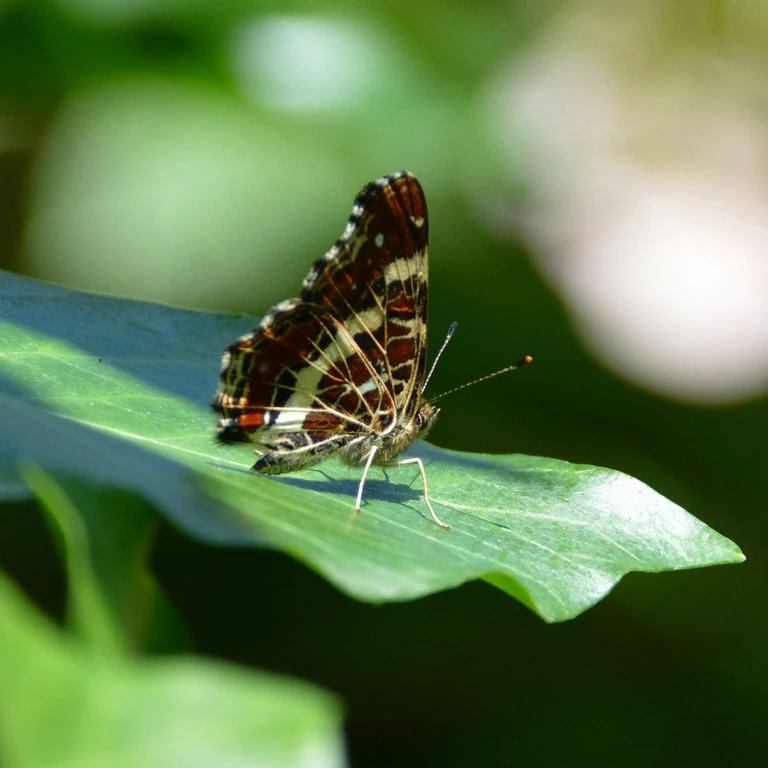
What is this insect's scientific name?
Araschnia levana
